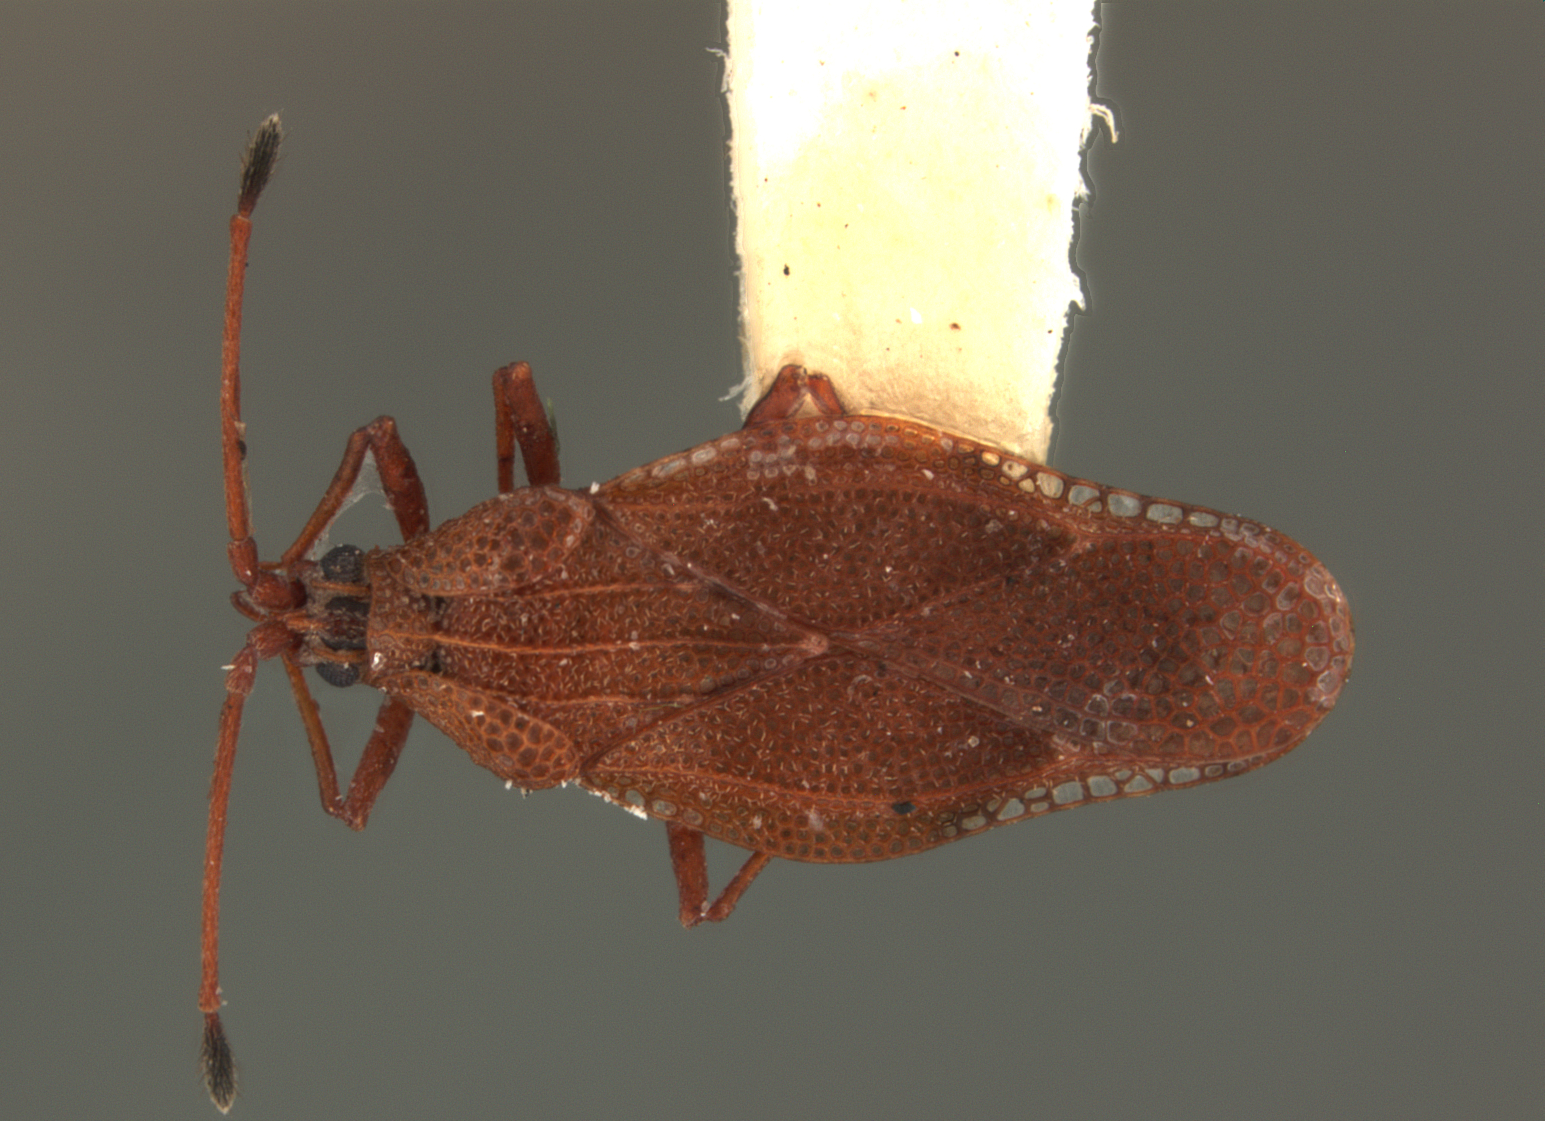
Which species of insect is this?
Physatocheila exolasca
